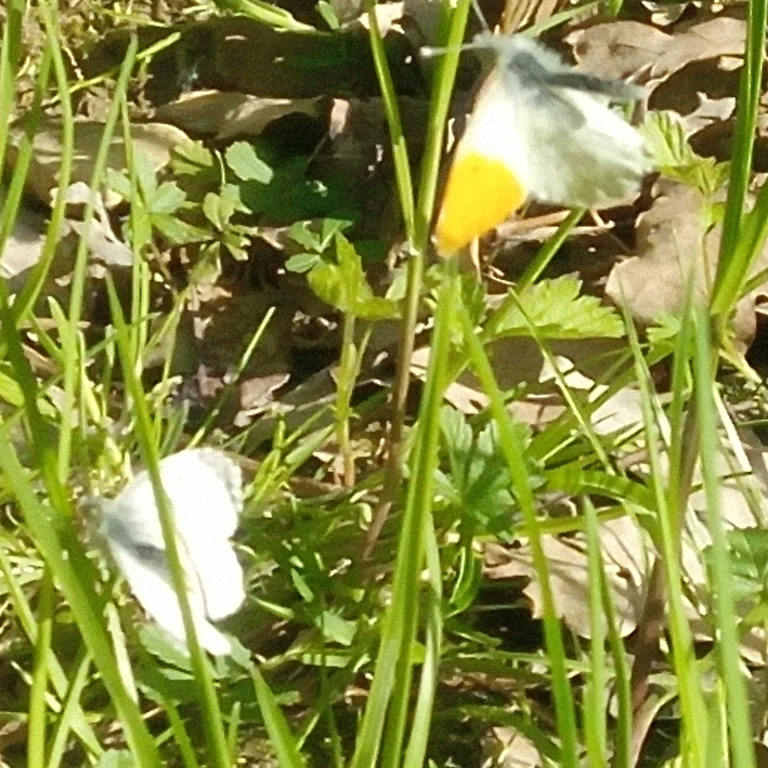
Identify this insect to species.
Anthocharis cardamines
